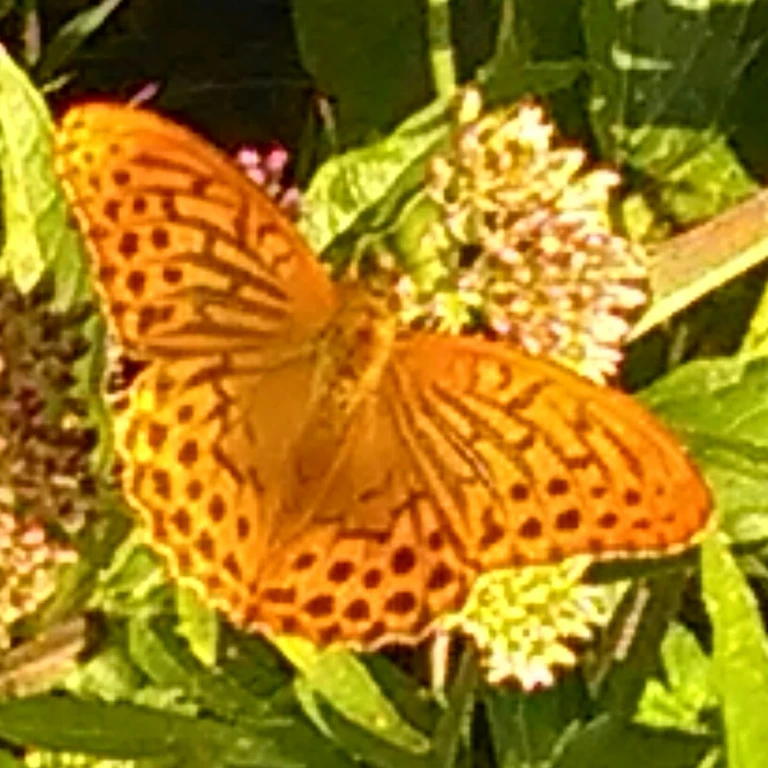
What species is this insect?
Argynnis paphia
